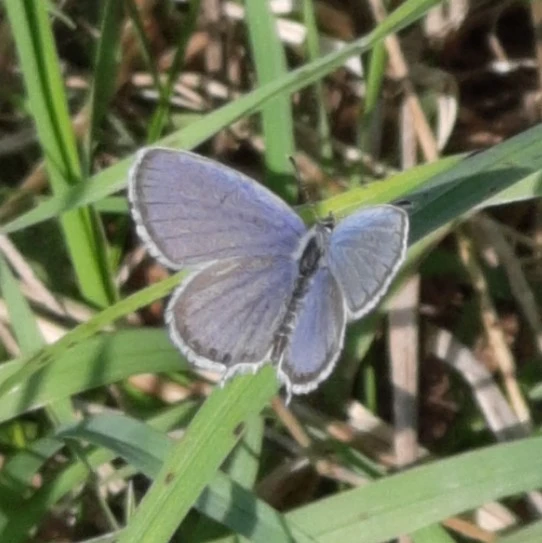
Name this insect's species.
Cupido argiades (also Elkalyce argiades)
